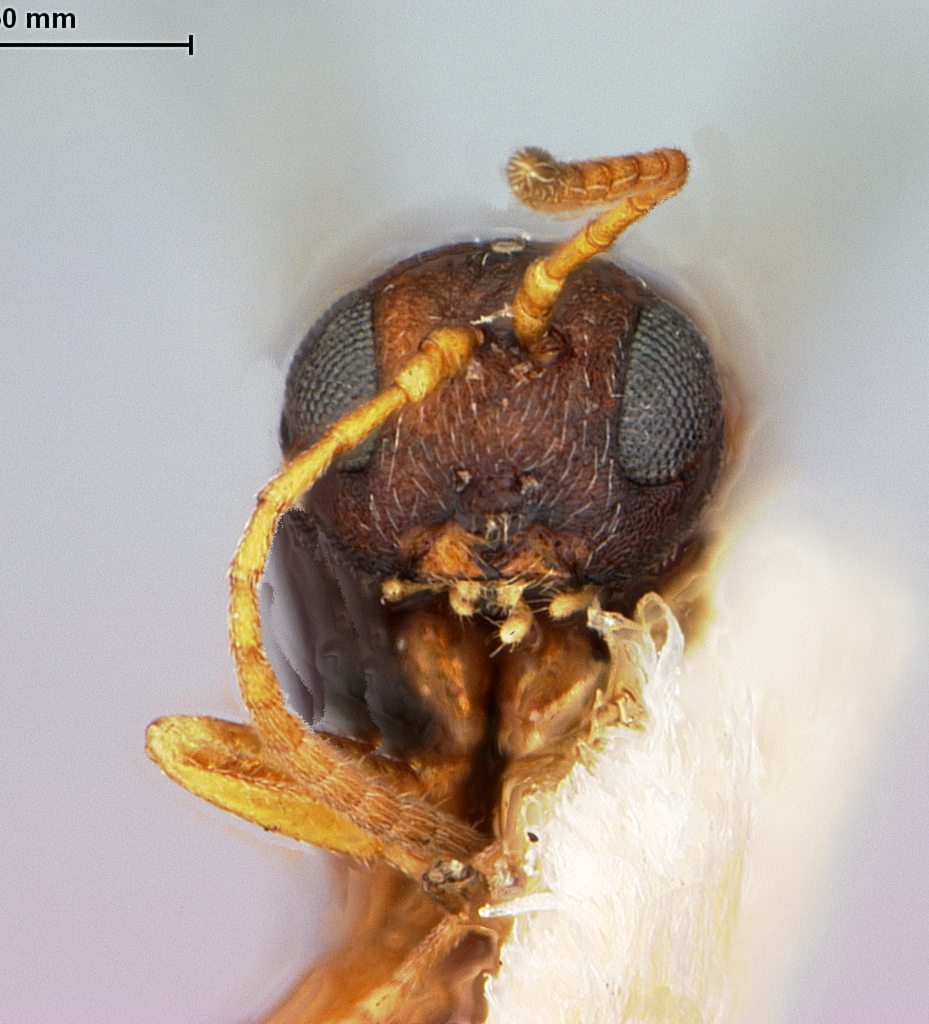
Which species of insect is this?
Heteroecus crescentus
